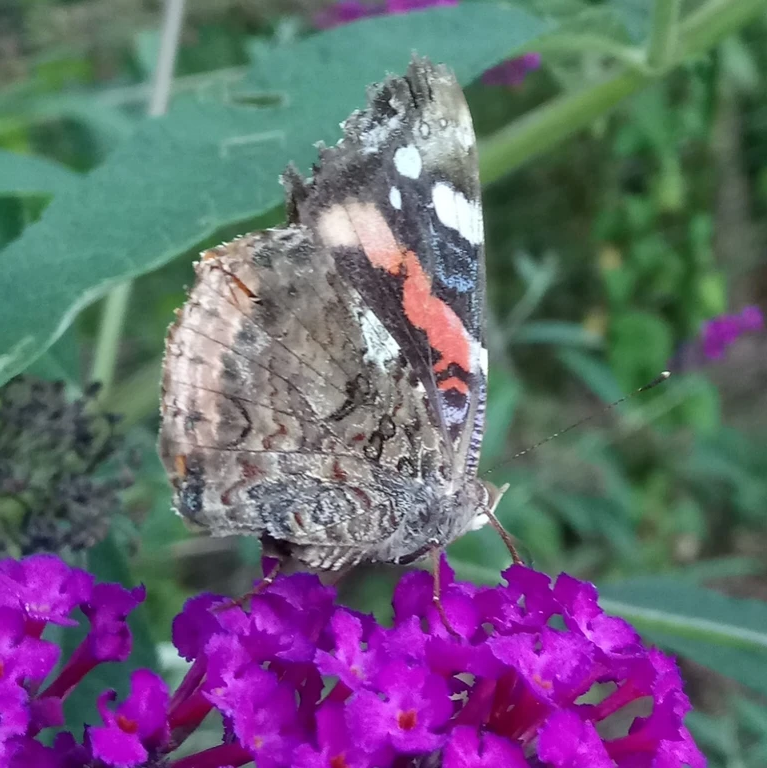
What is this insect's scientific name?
Vanessa atalanta
